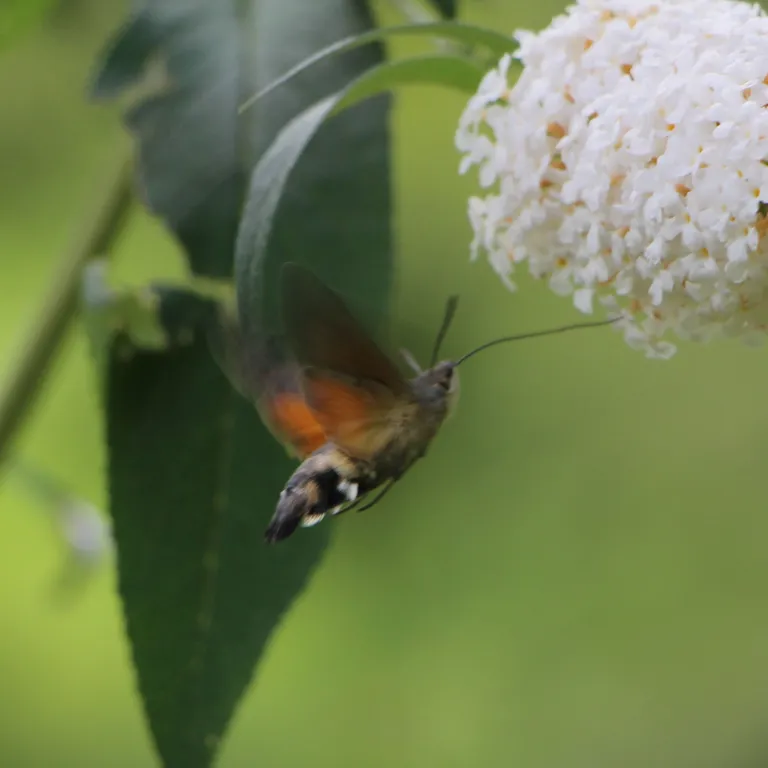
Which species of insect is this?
Macroglossum stellatarum
